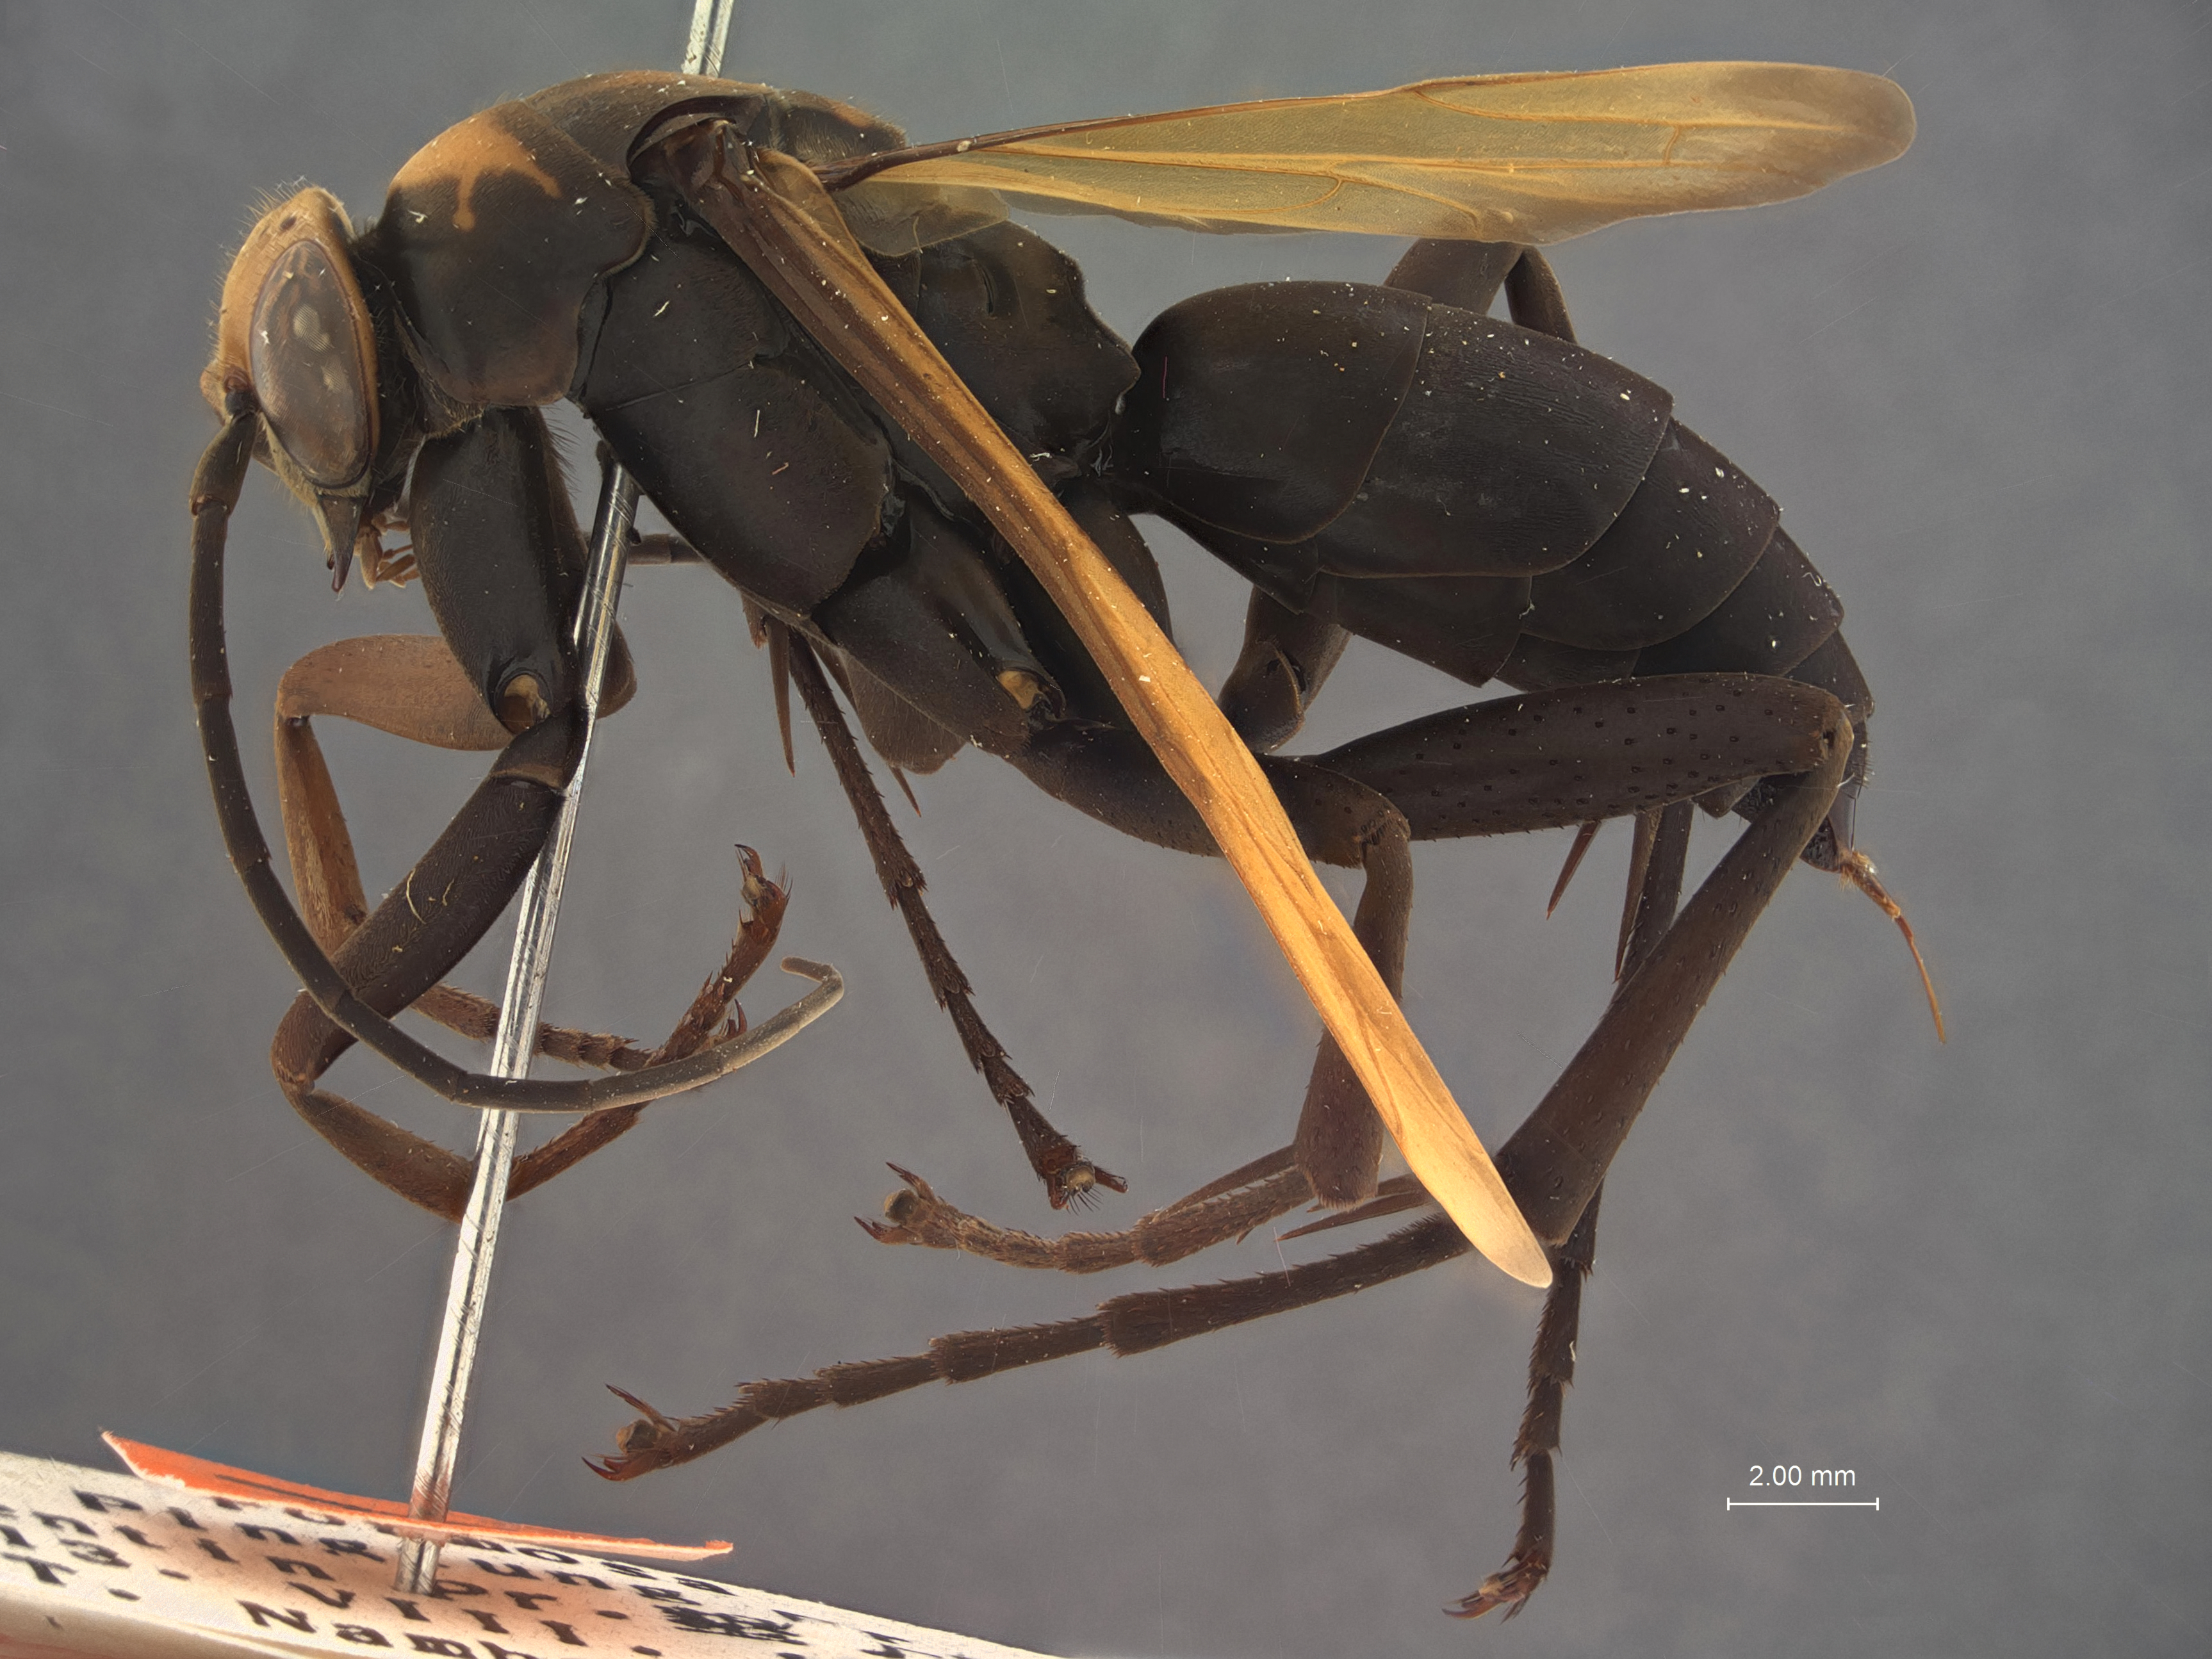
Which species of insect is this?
Minotocyphus formosanus
